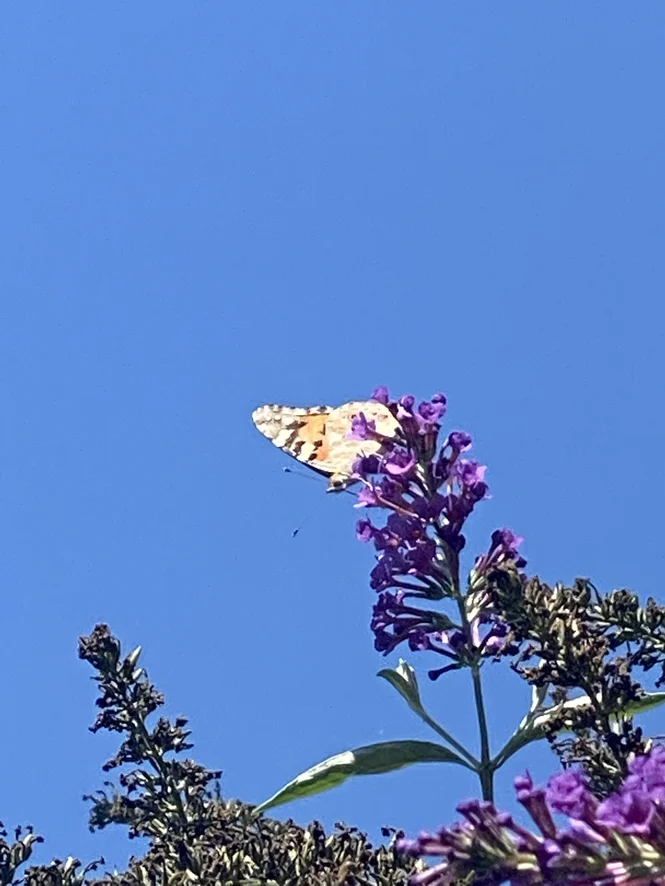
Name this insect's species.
Vanessa cardui
